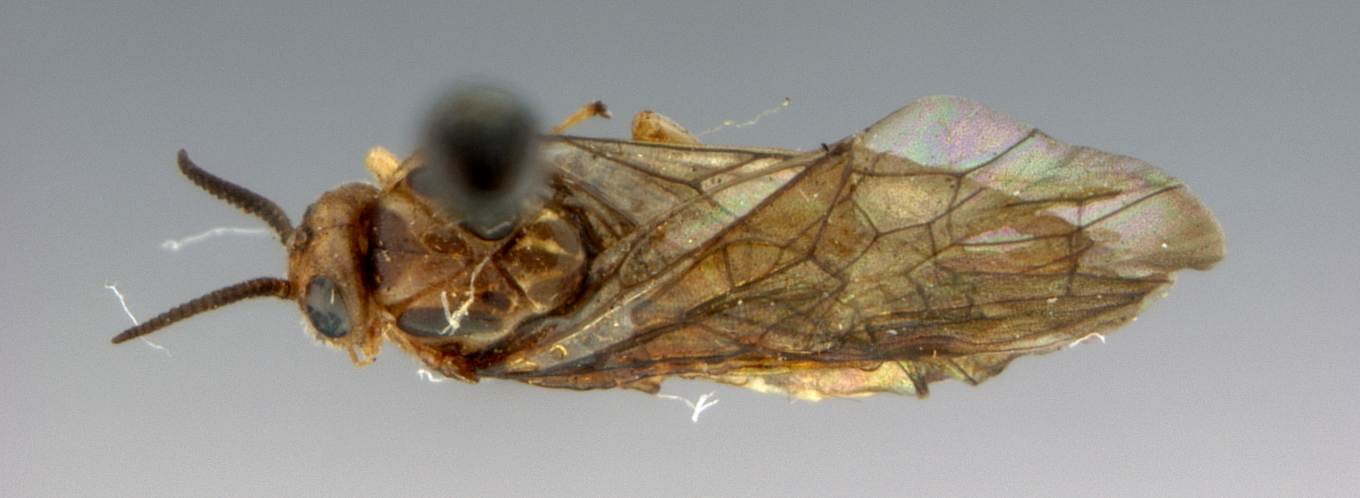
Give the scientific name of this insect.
Neodiprion deleoni
